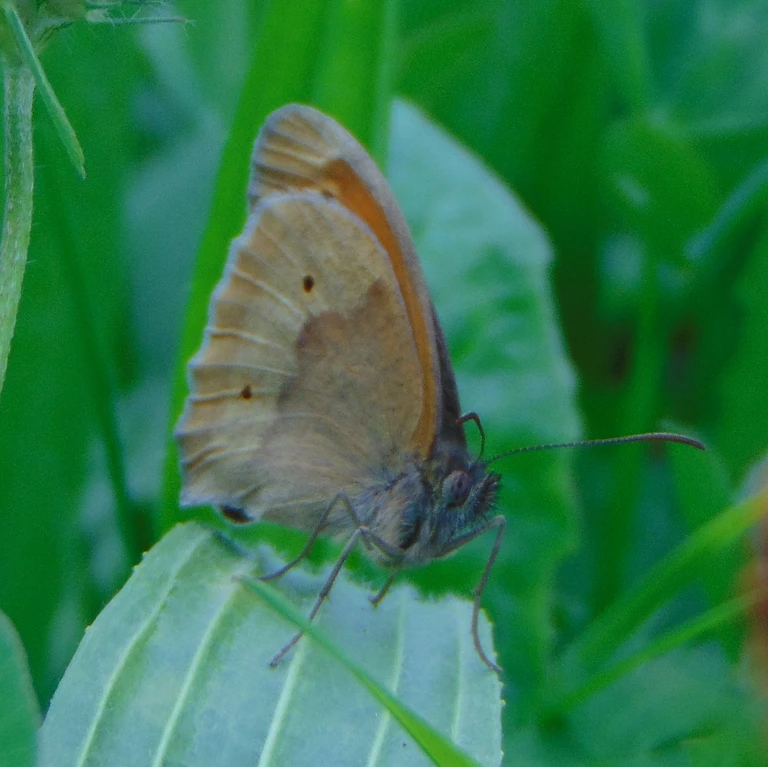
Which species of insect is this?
Maniola jurtina
